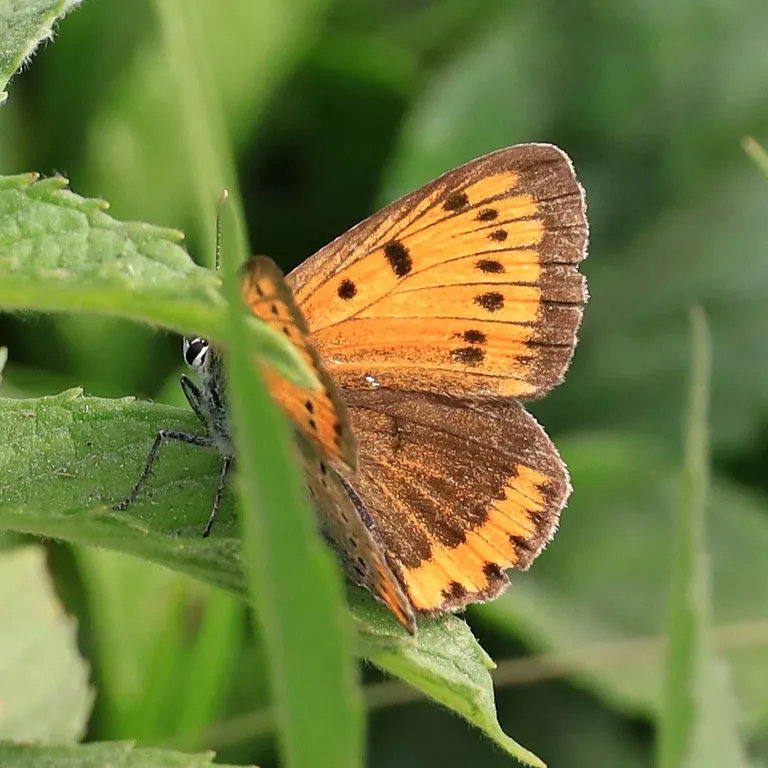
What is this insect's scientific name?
Lycaena dispar
